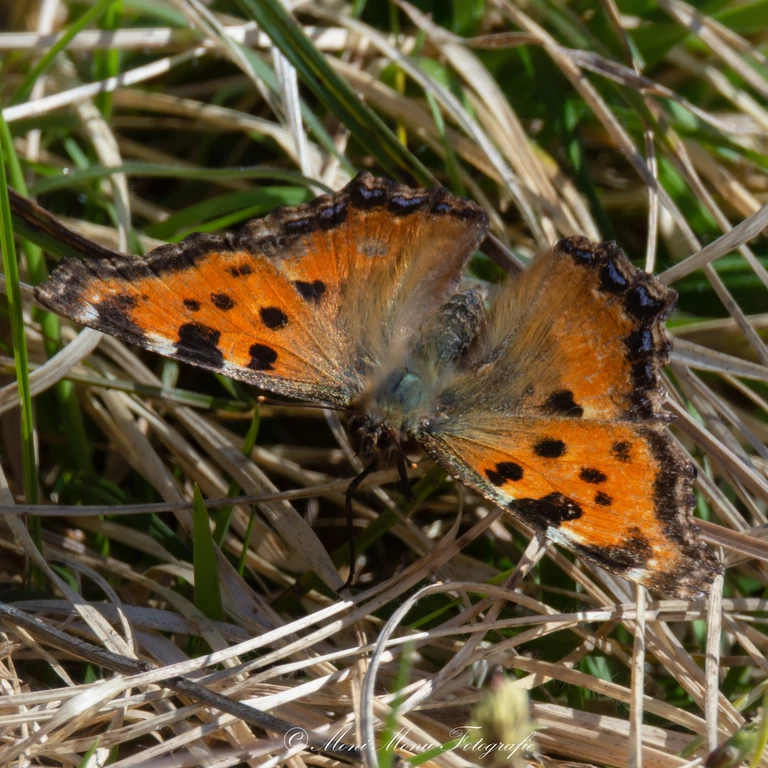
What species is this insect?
Nymphalis polychloros
